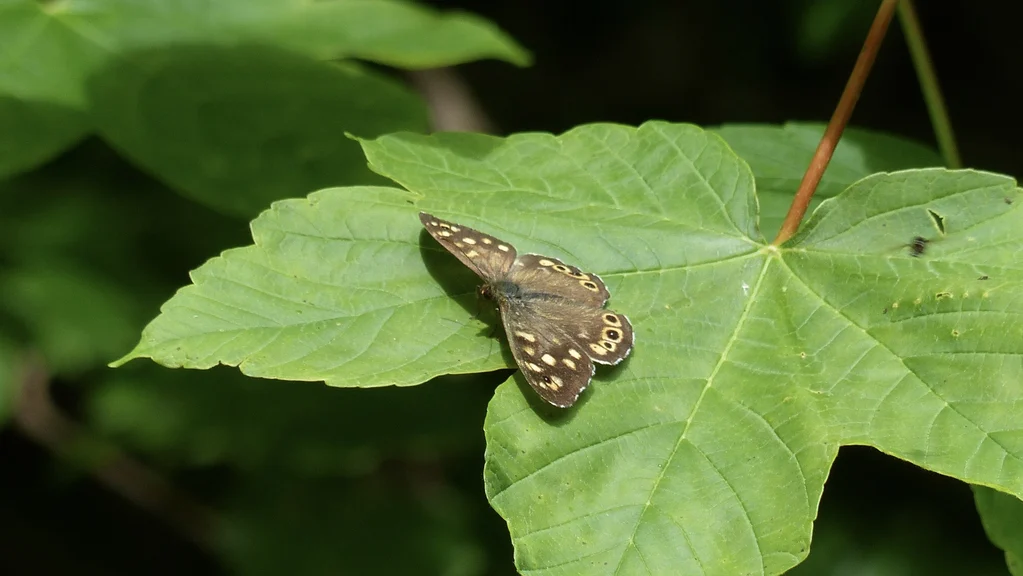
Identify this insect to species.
Pararge aegeria
